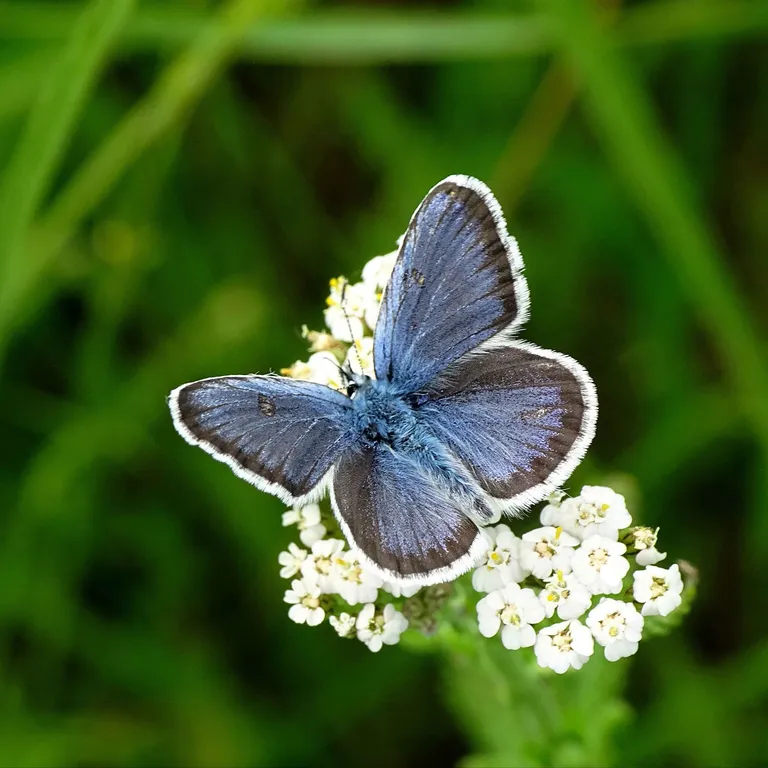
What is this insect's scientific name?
Plebejus argus
